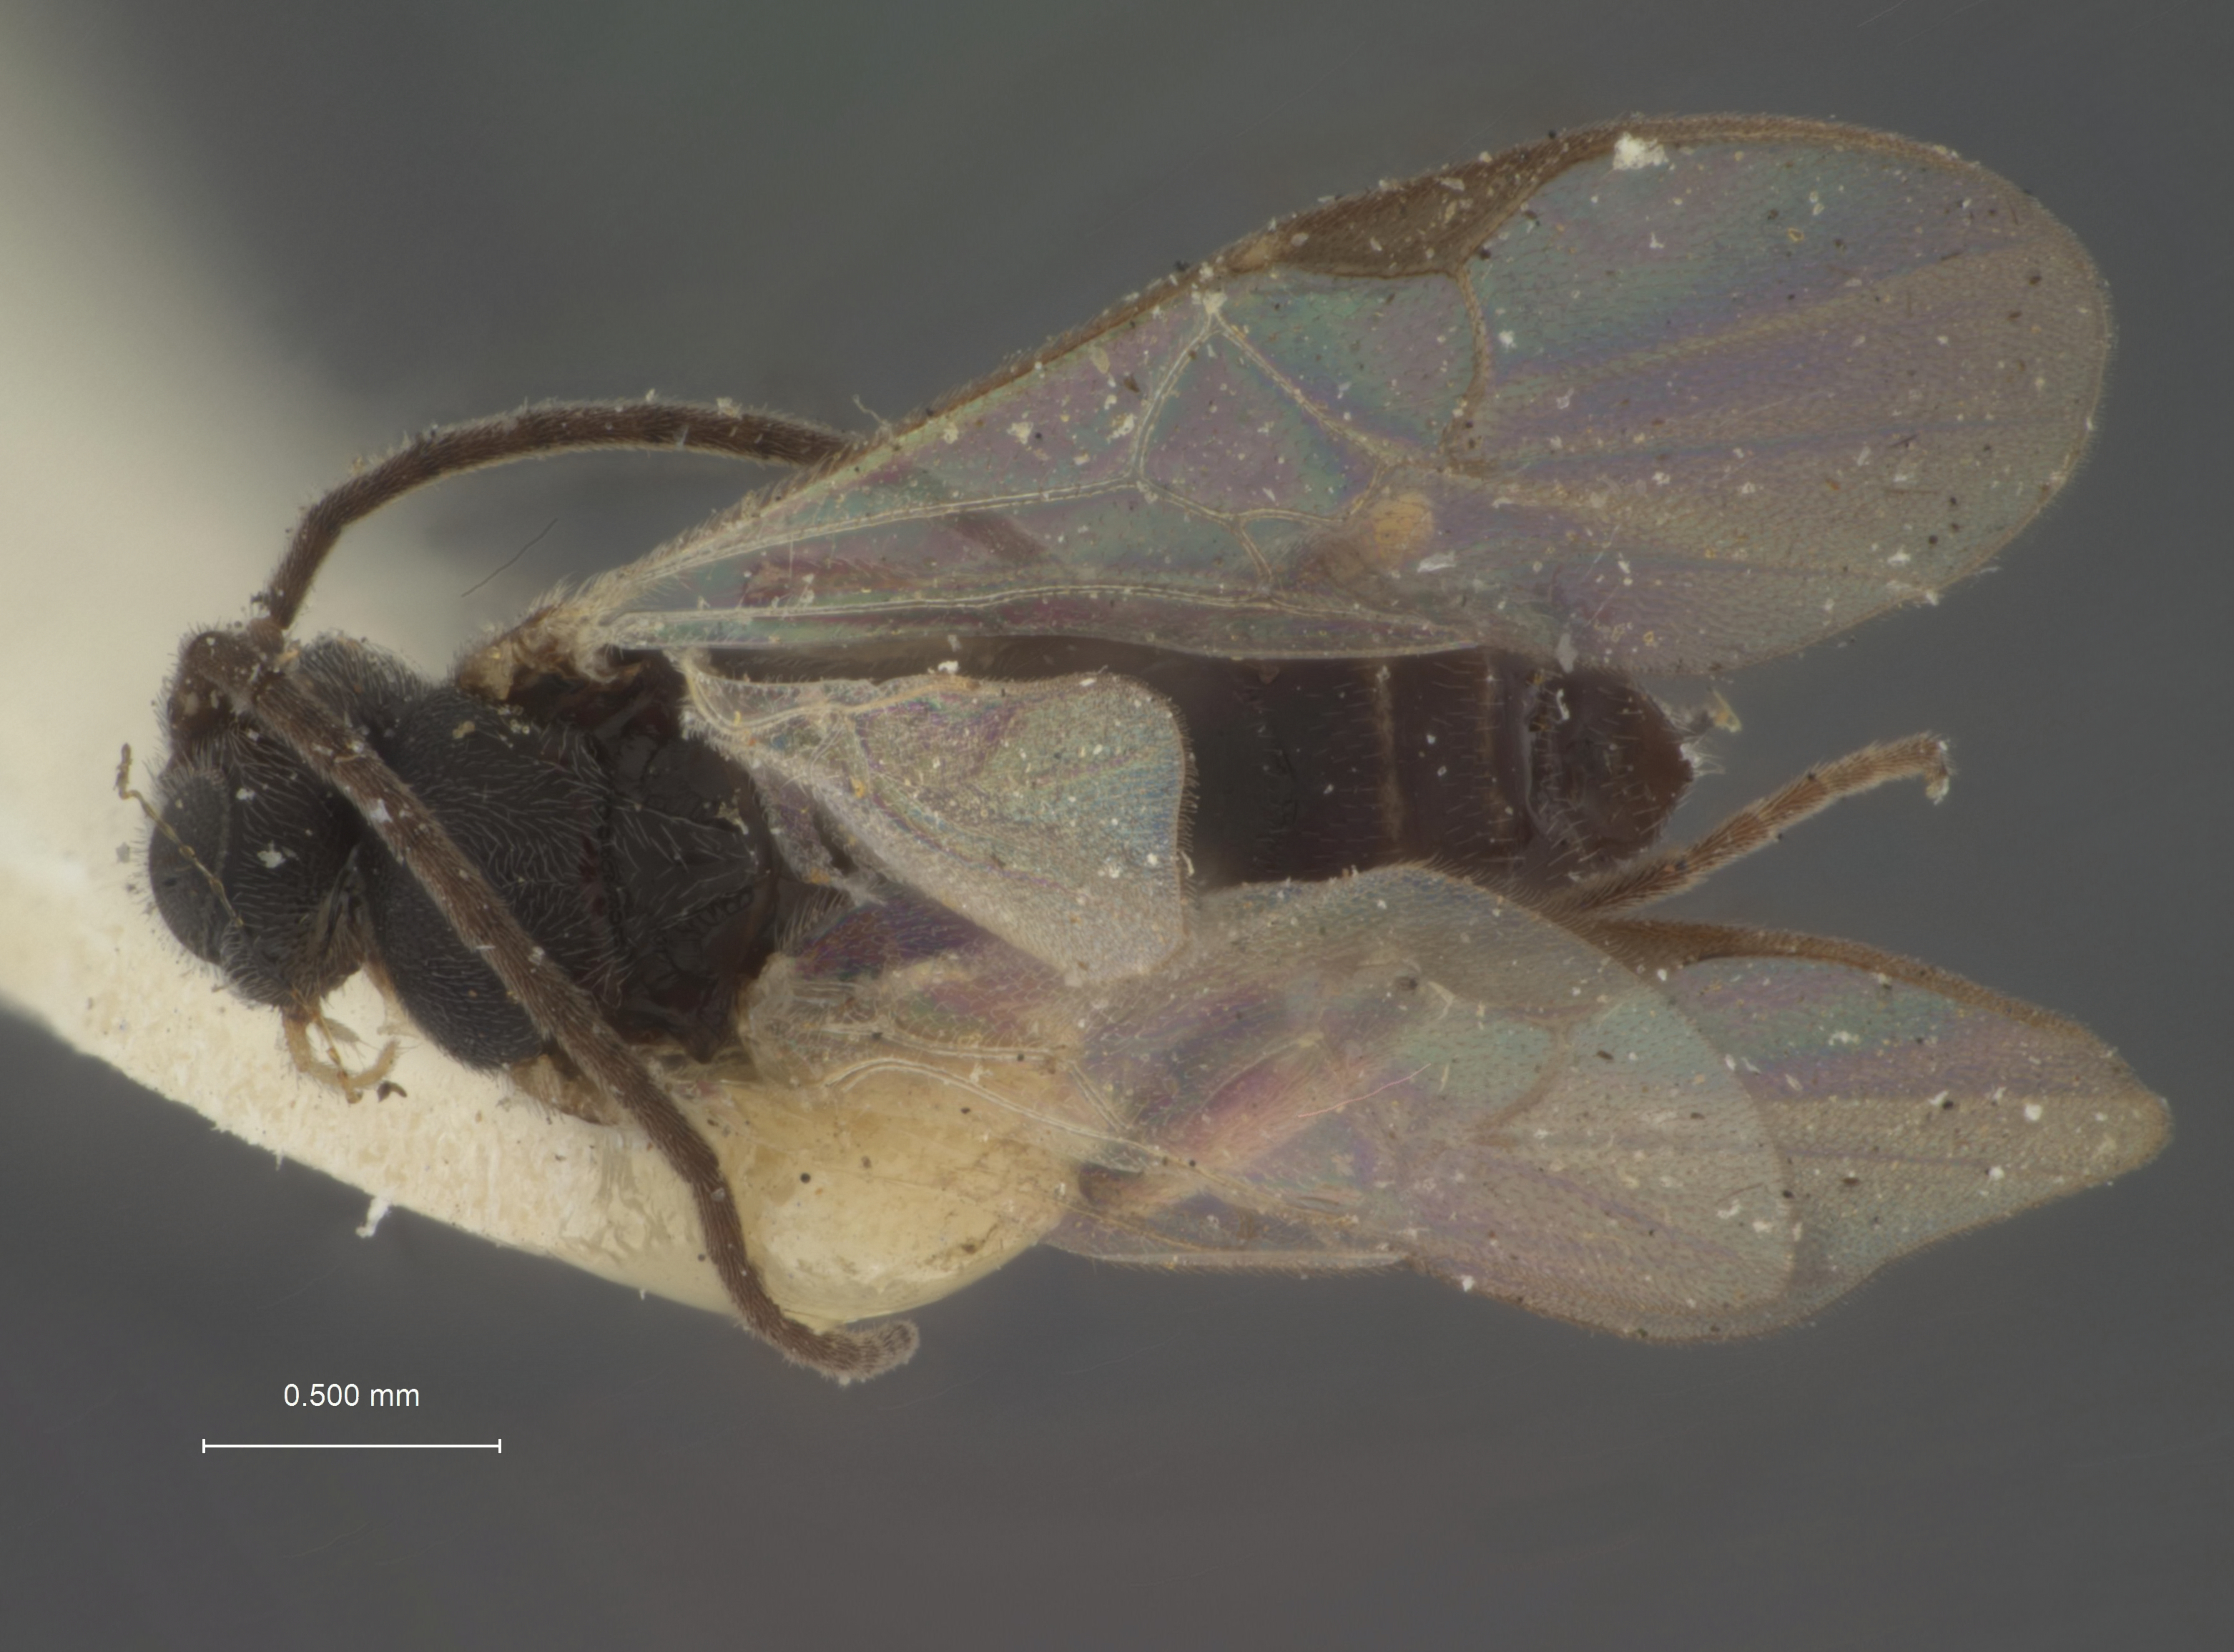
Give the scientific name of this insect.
Apanteles housatannuckorum
